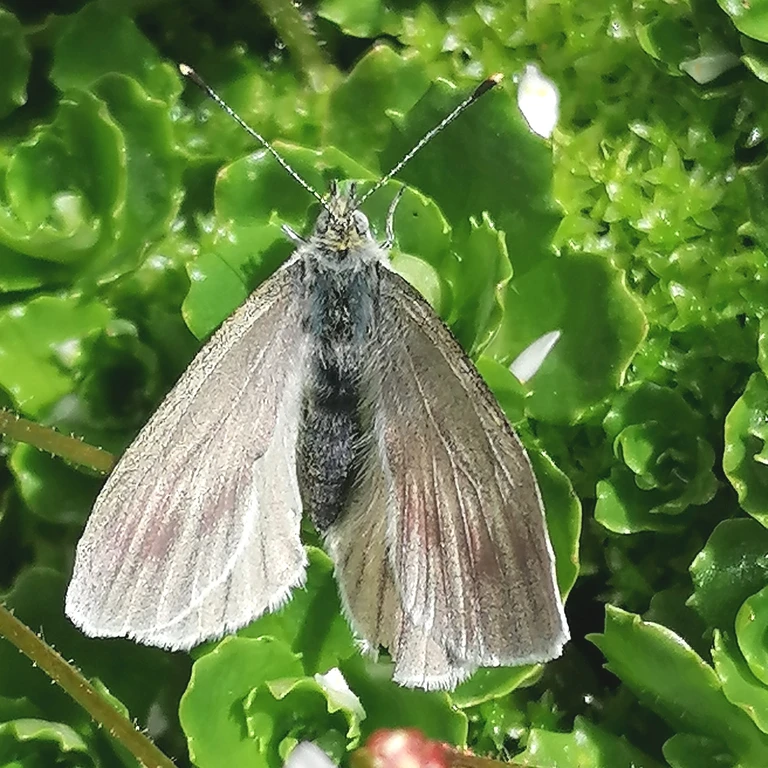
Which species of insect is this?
Pieris bryoniae
